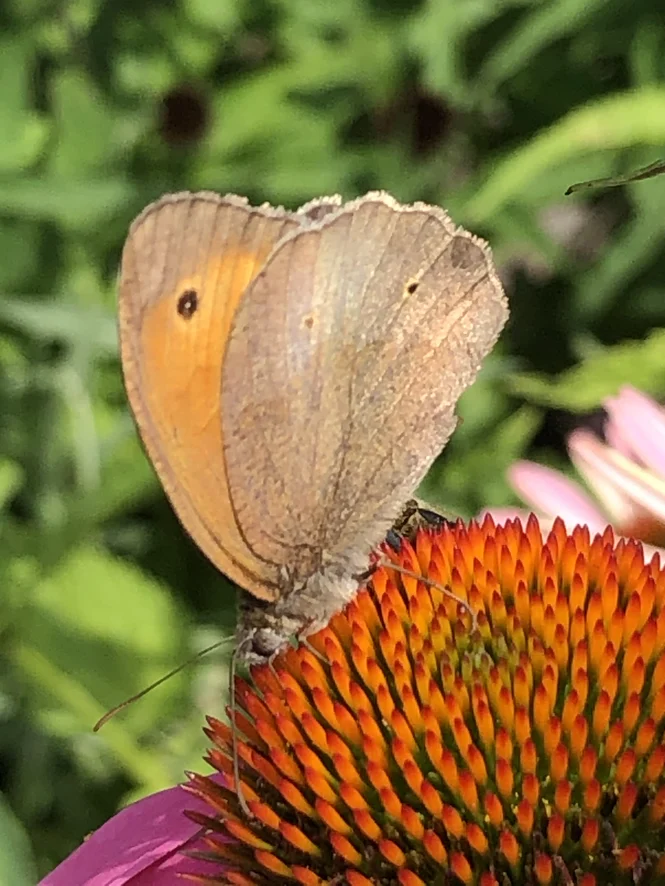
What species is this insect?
Maniola jurtina
